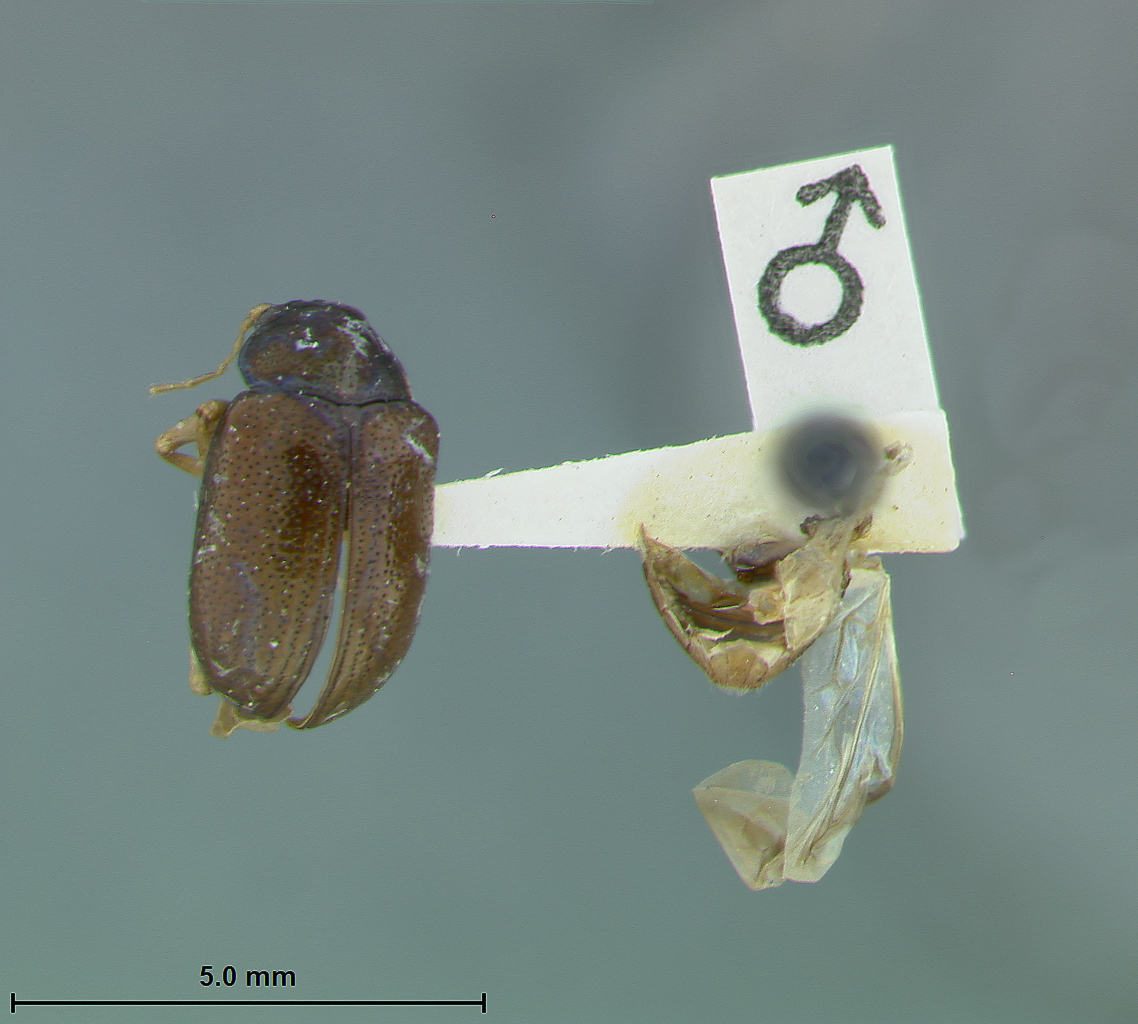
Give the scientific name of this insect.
Colaspis praetexta
